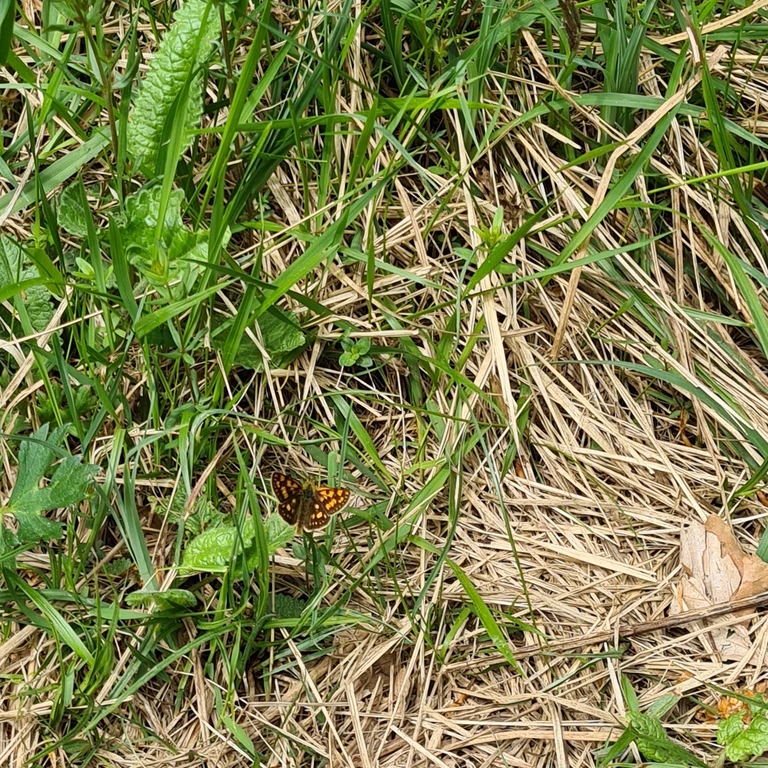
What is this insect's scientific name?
Carterocephalus palaemon
